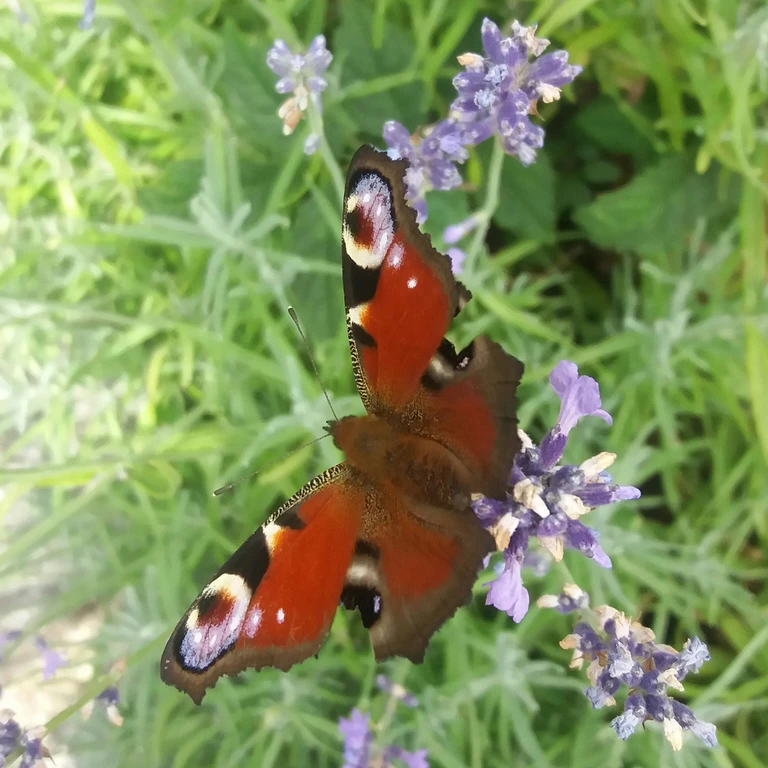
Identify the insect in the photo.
Aglais io
